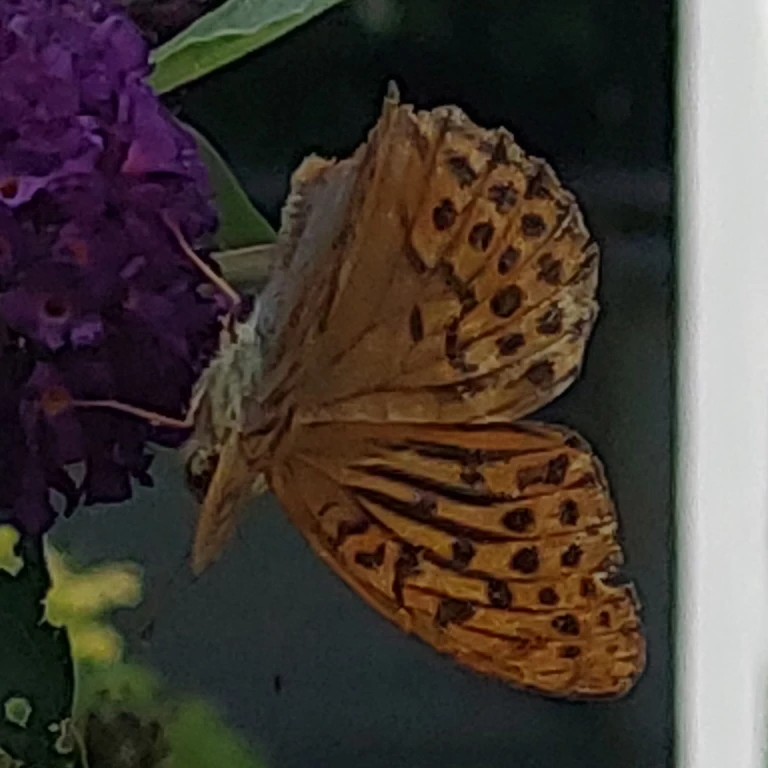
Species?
Argynnis paphia
